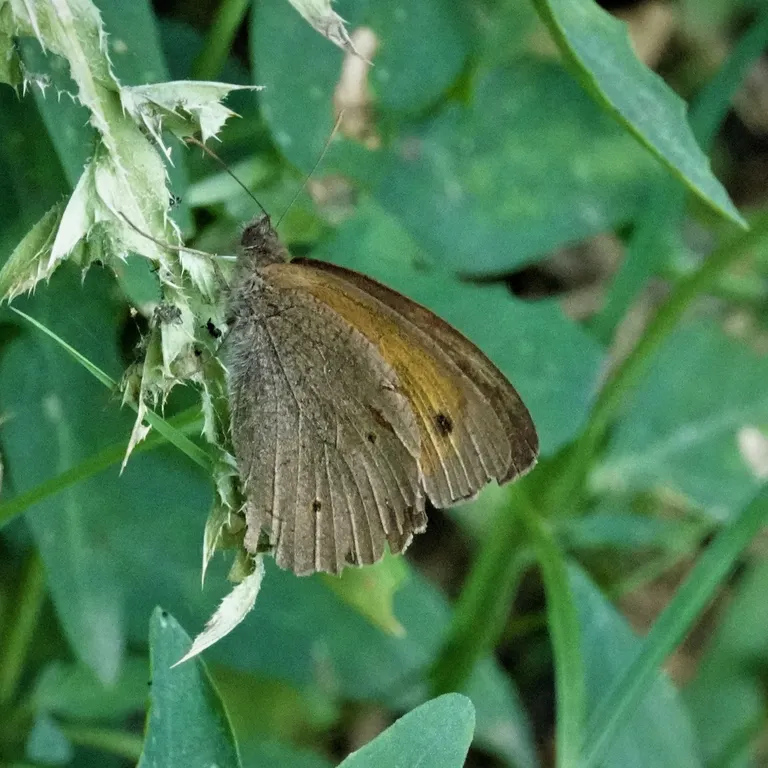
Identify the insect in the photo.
Maniola jurtina
